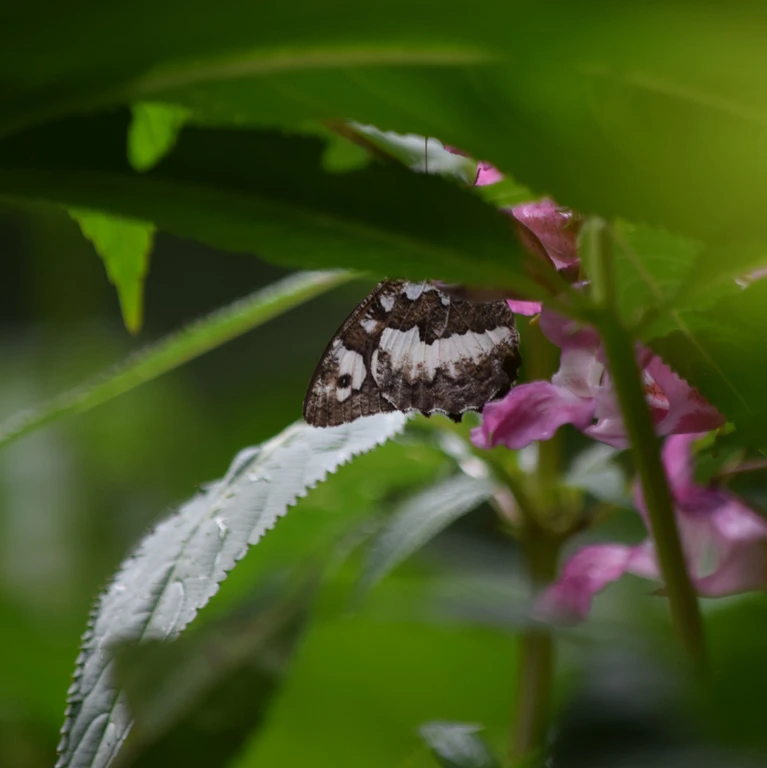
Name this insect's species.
Brintesia circe
